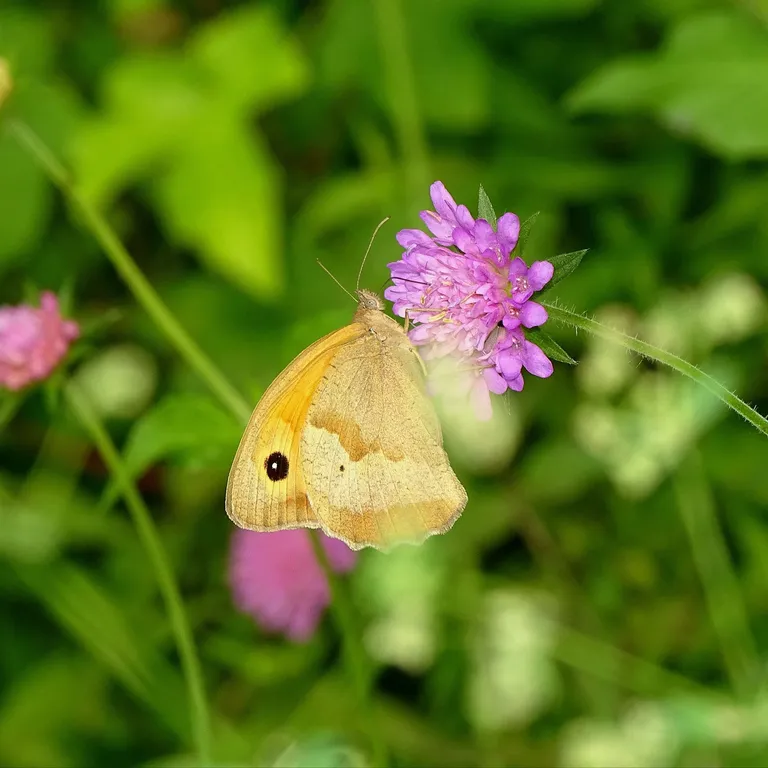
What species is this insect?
Maniola jurtina
